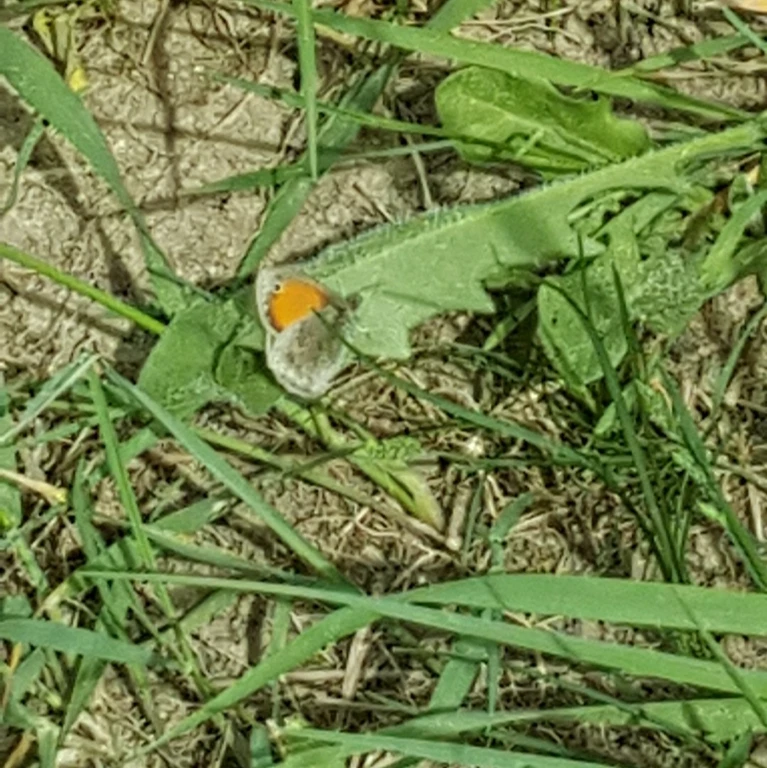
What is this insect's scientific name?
Coenonympha pamphilus
